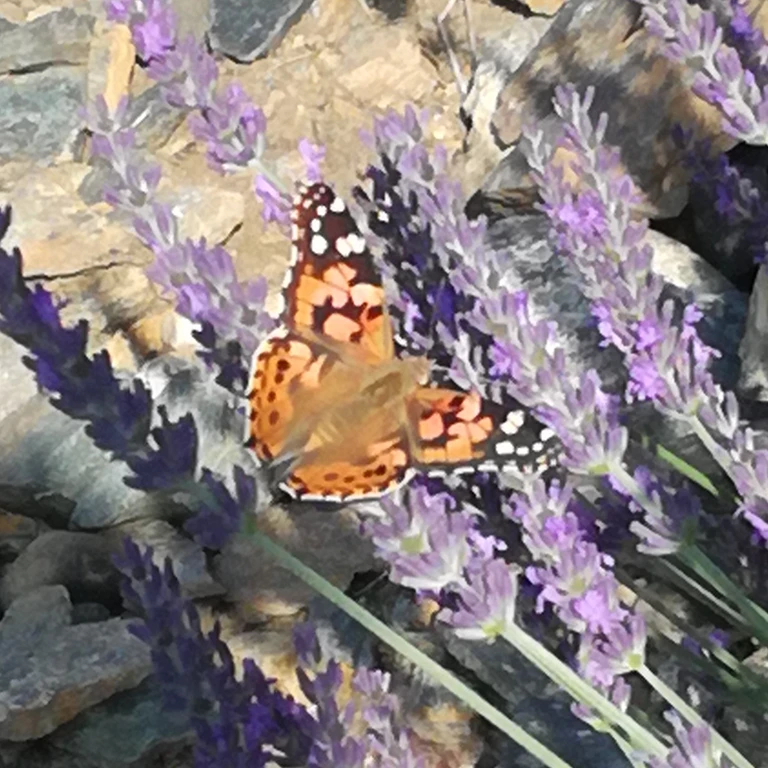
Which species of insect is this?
Vanessa cardui
